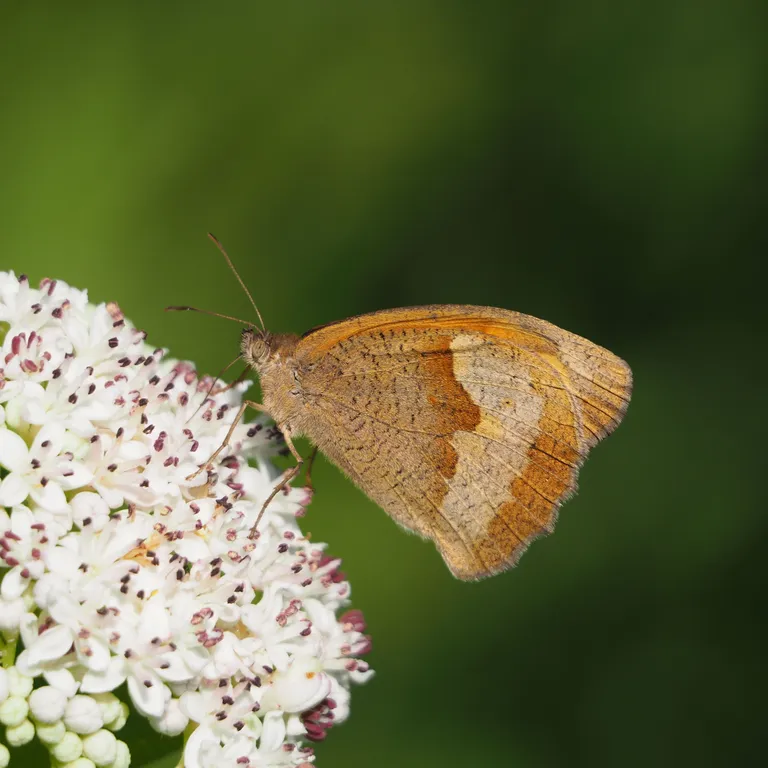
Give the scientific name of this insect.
Maniola jurtina
